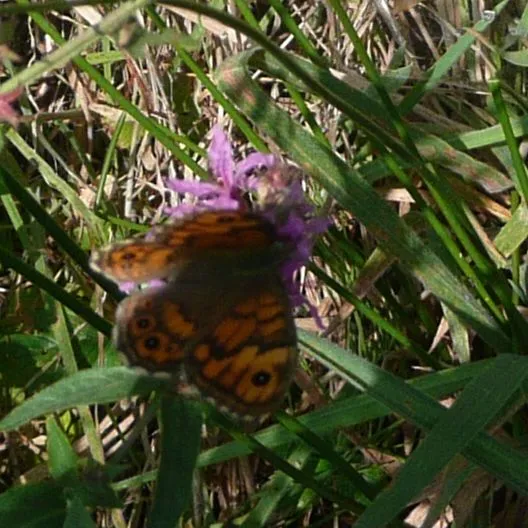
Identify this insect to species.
Lasiommata megera (also Pararge megera)
